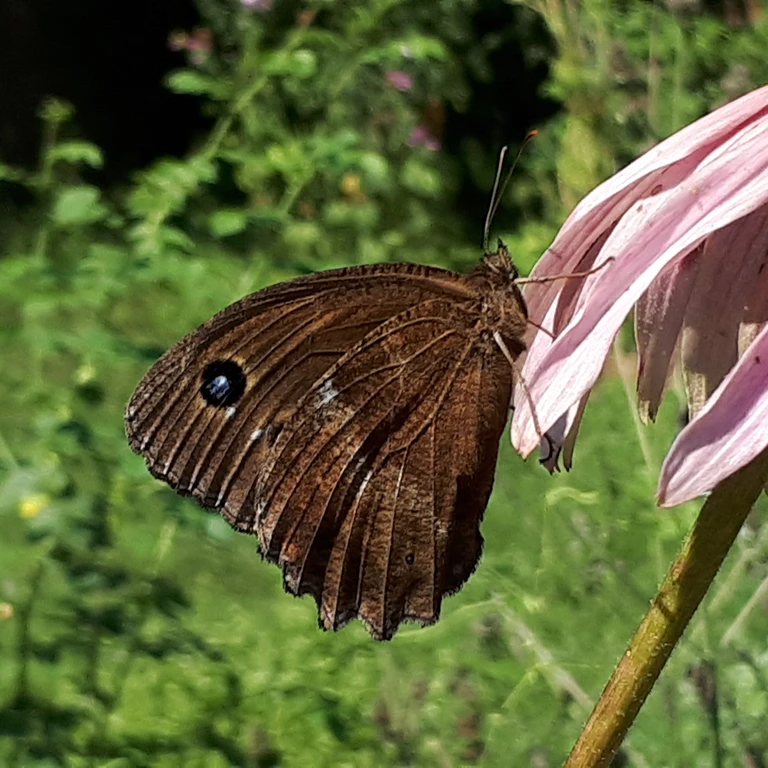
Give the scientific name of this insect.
Minois dryas
